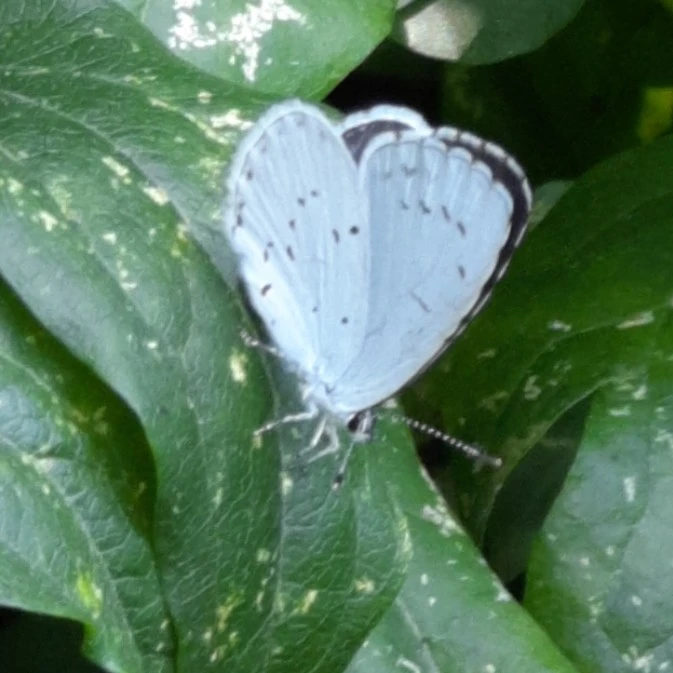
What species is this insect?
Celastrina argiolus
